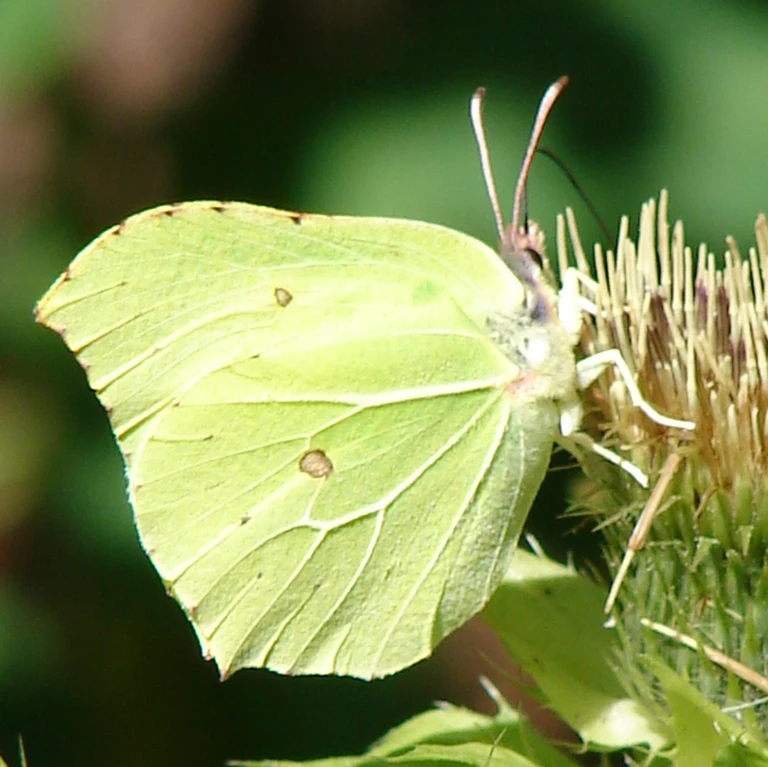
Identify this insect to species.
Gonepteryx rhamni
